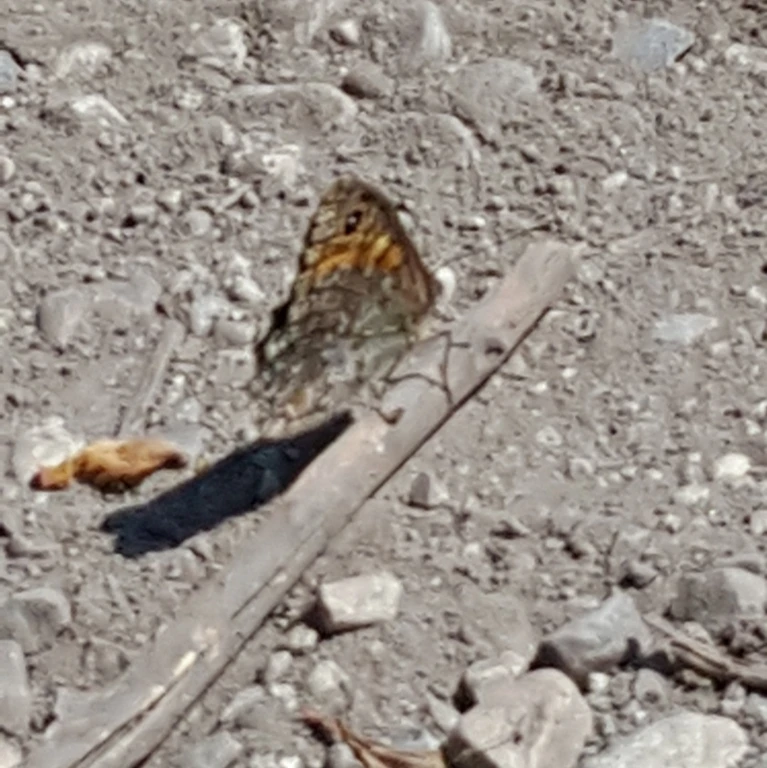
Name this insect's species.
Lasiommata megera (also Pararge megera)
